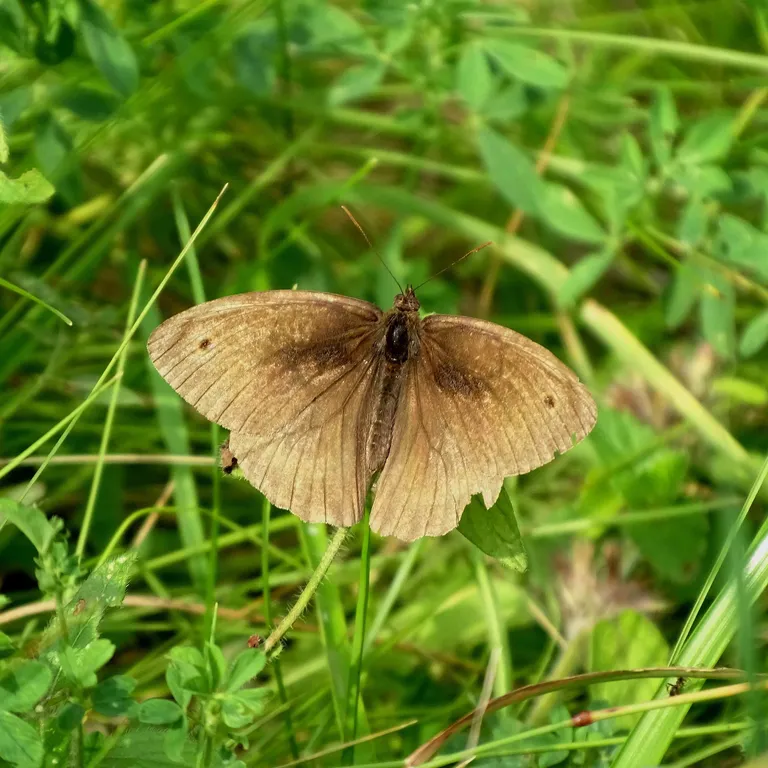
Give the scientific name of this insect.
Maniola jurtina
